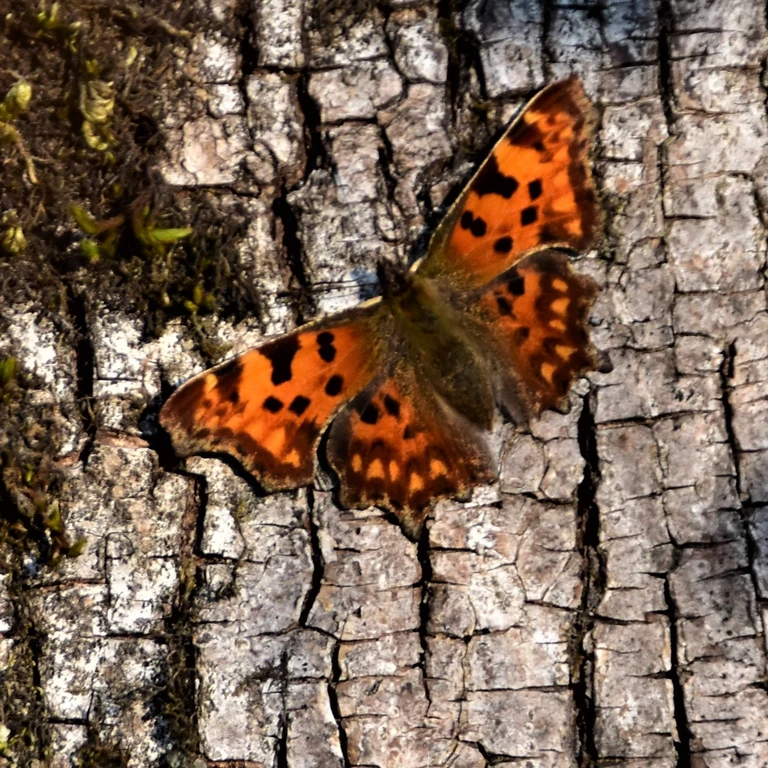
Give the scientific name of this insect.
Polygonia c-album
